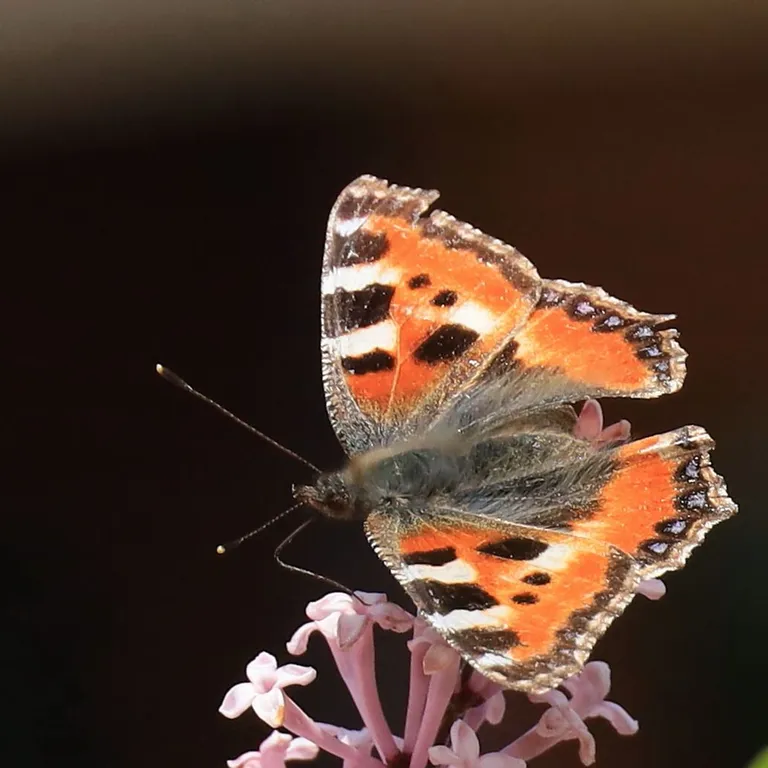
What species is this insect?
Aglais urticae
